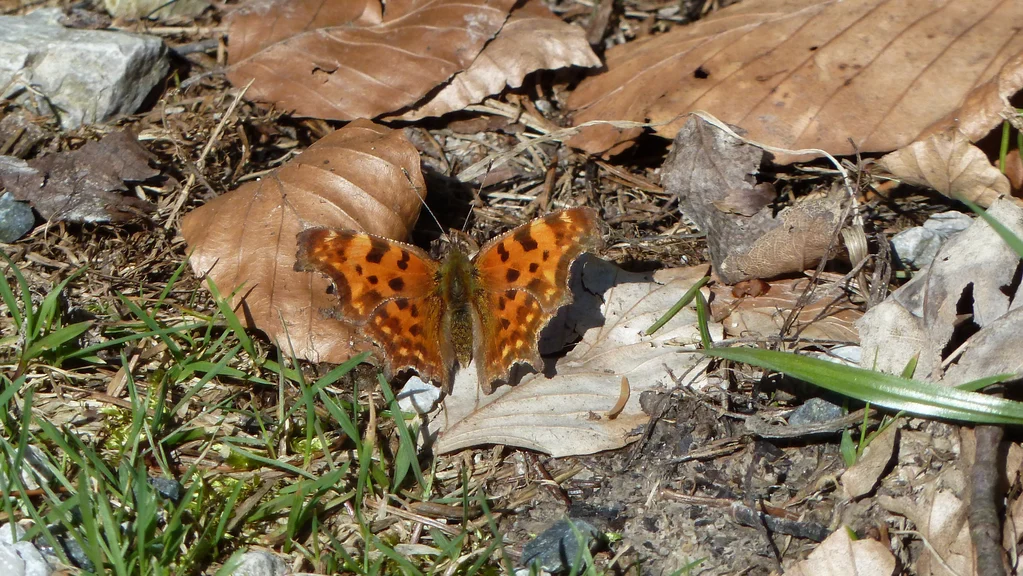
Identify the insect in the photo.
Polygonia c-album
